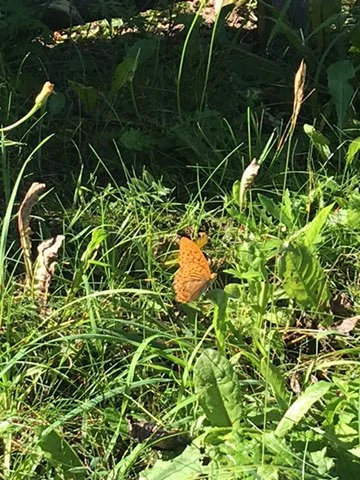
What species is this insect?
Argynnis paphia
